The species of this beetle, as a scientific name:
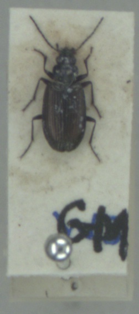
Bembidion prasinum
